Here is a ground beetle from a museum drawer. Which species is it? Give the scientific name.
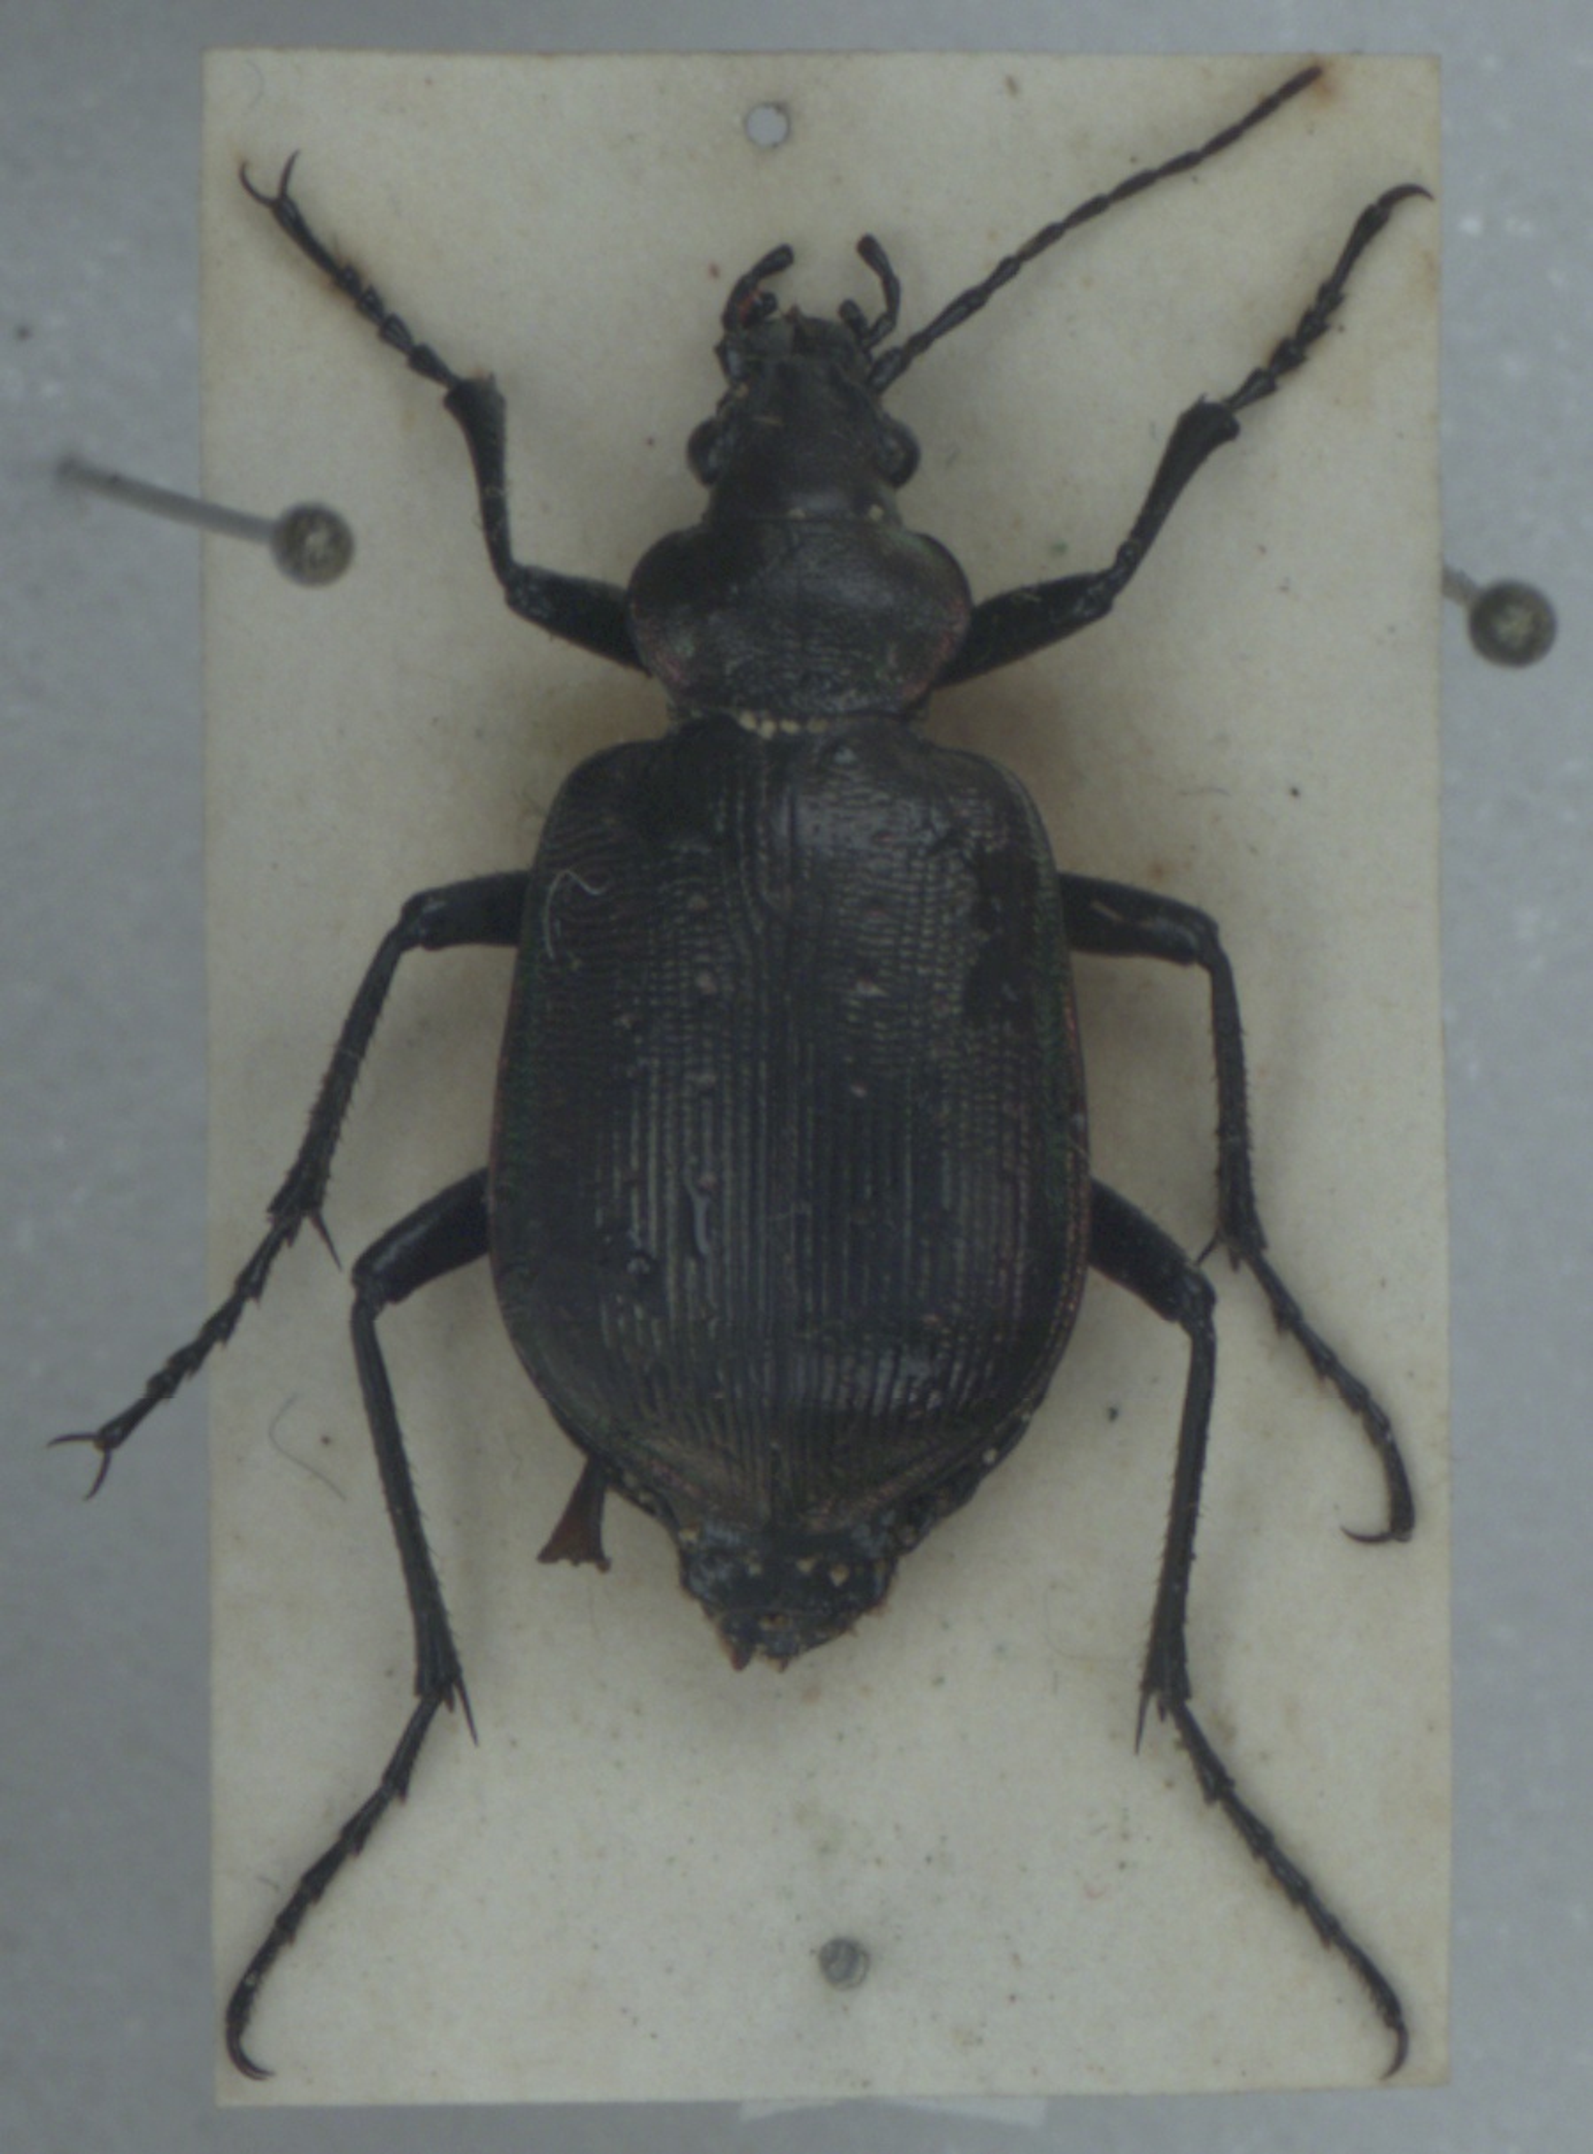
Calosoma inquisitor
